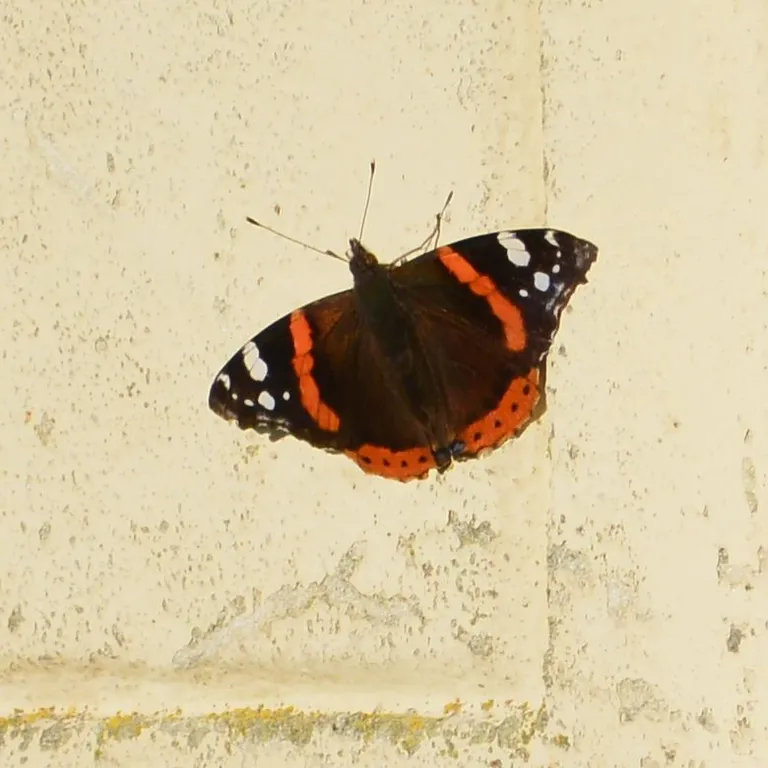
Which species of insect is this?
Vanessa atalanta
